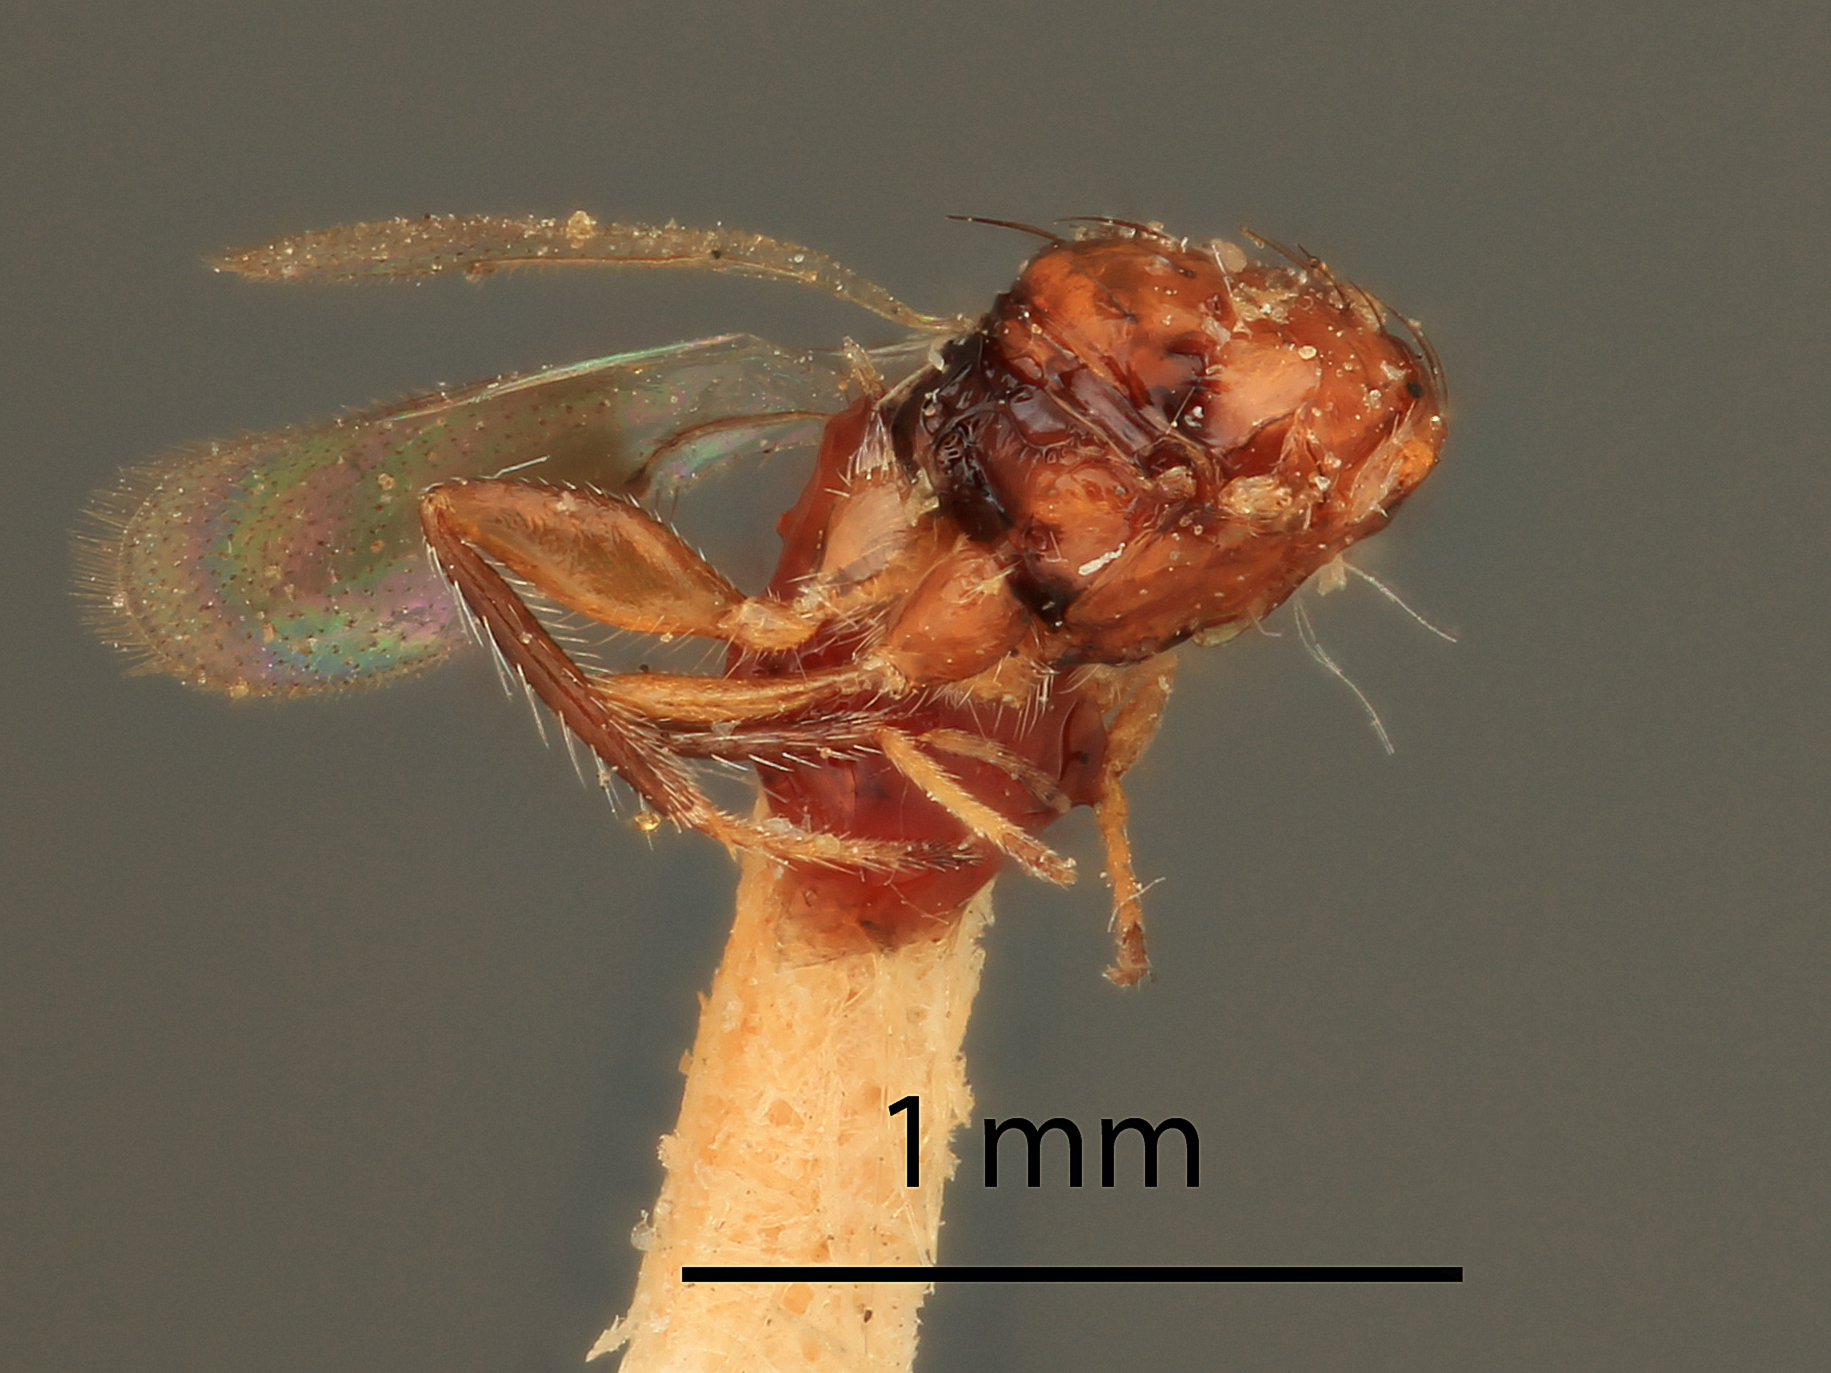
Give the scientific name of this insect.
Tomocerodes americana
